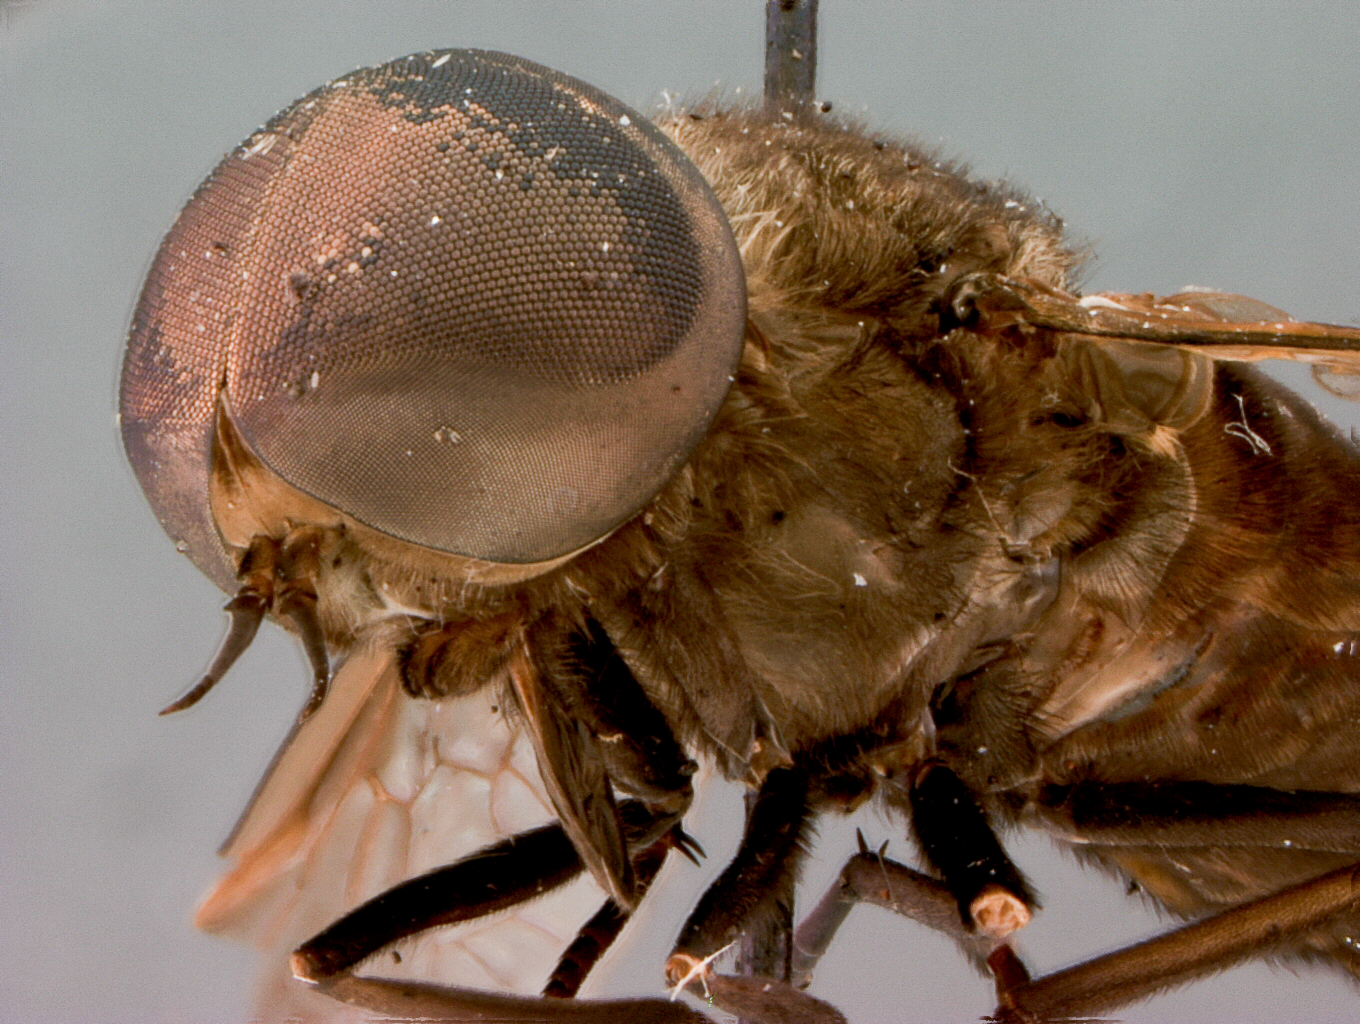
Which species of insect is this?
Tabanus pellus
